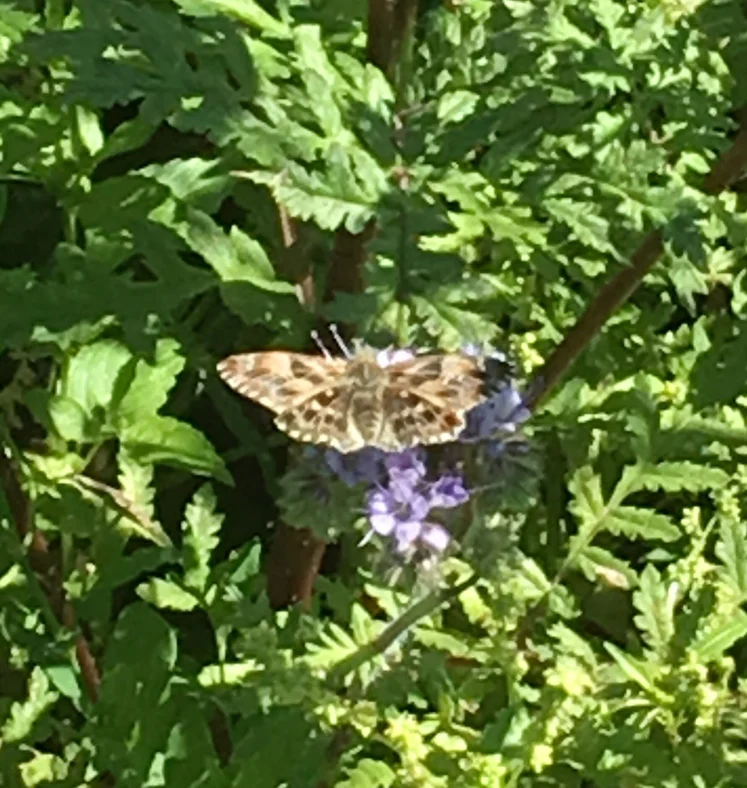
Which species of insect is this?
Carcharodus alceae
